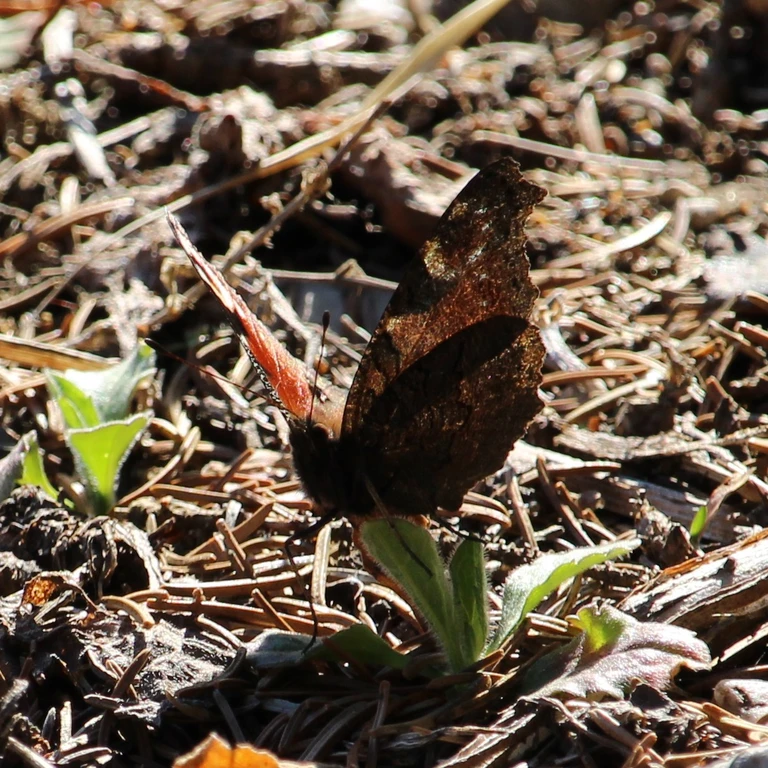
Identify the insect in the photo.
Aglais io
